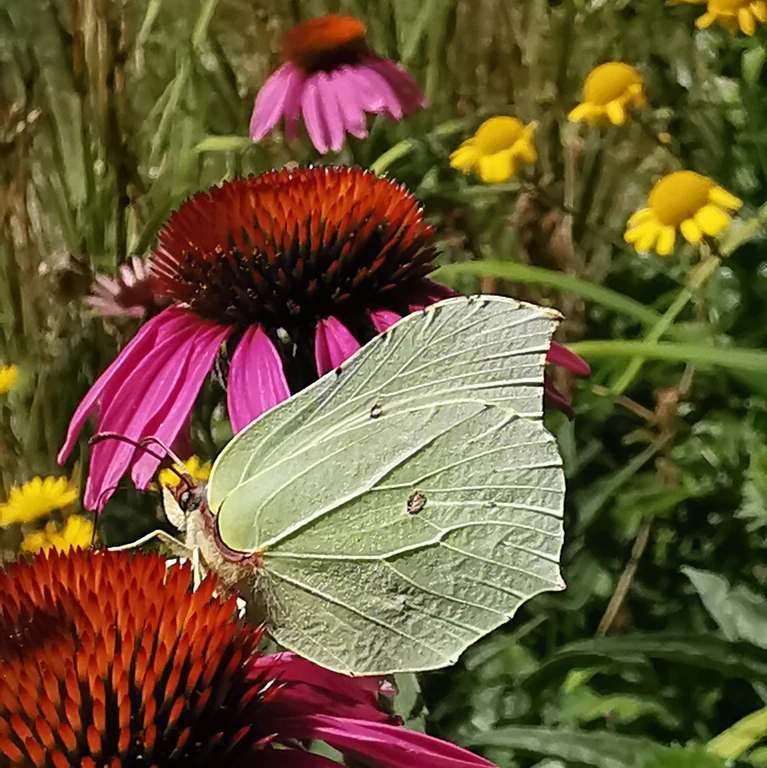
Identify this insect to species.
Gonepteryx rhamni
